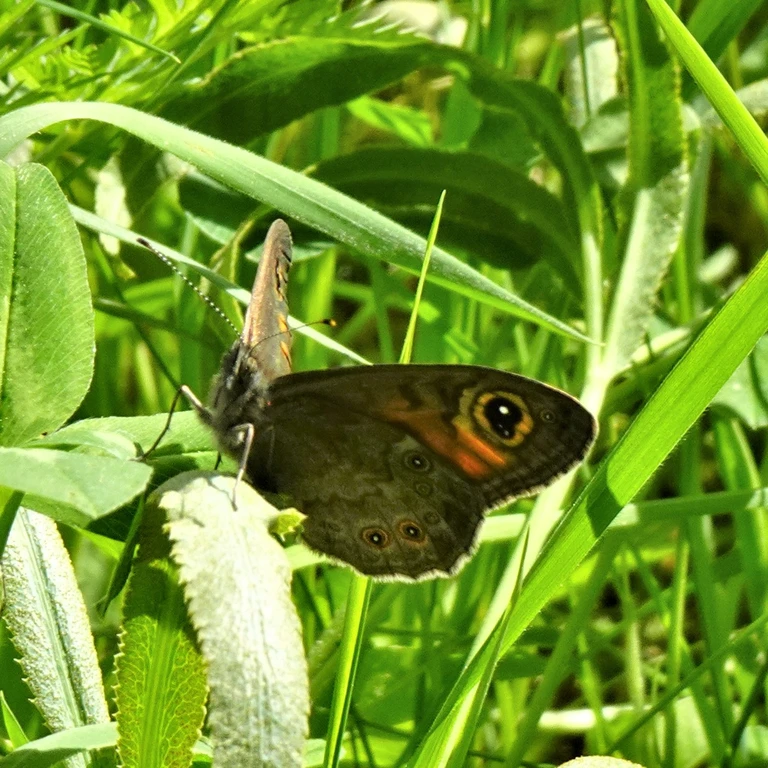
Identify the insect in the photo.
Lasiommata maera (also Pararge maera)
